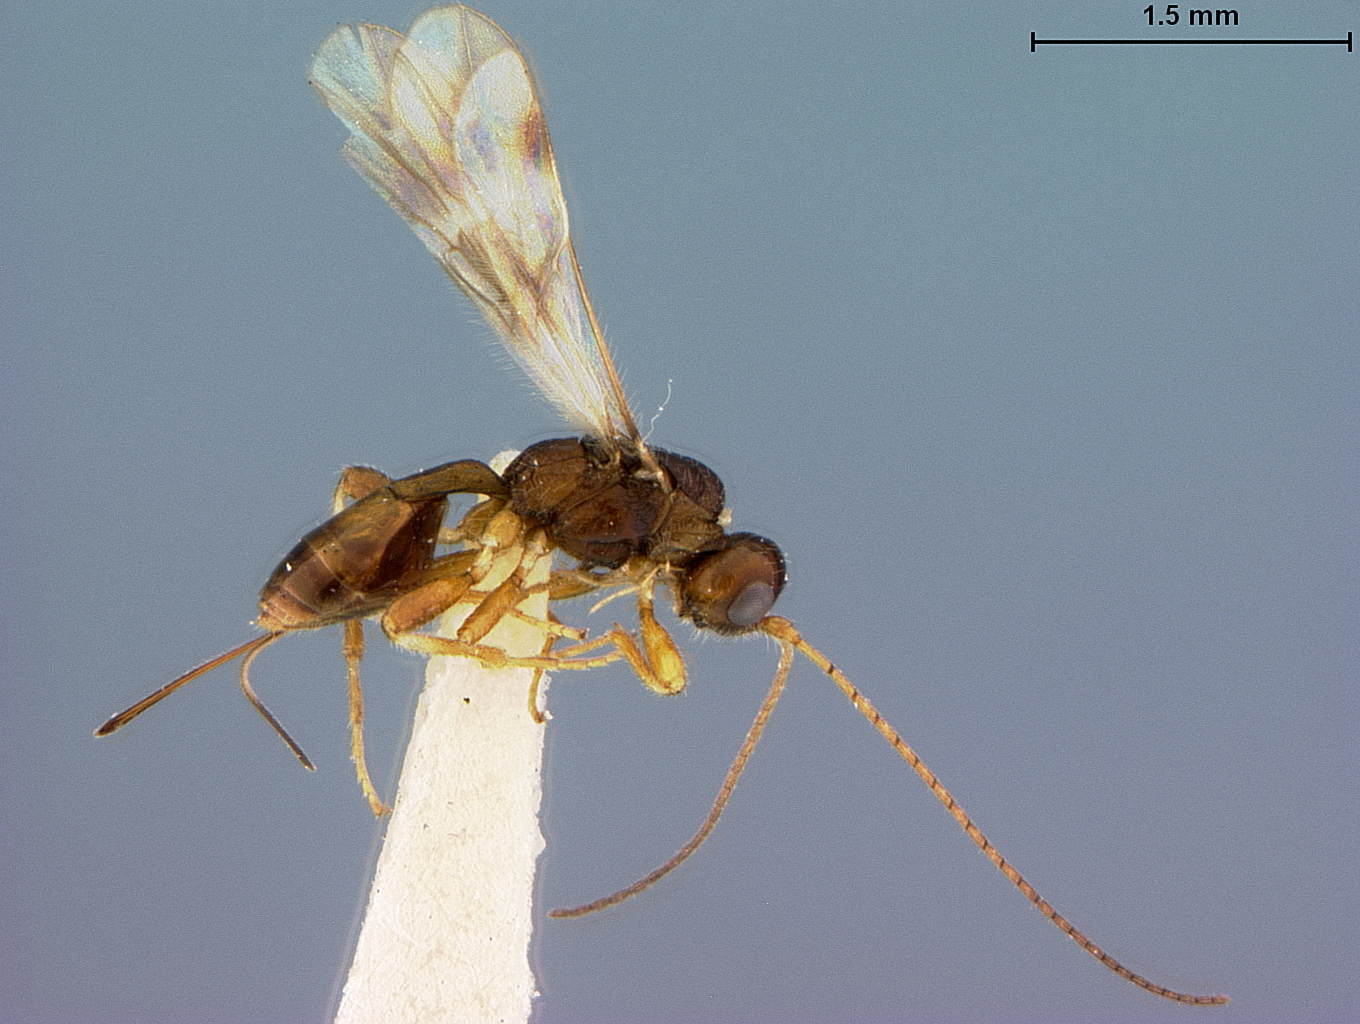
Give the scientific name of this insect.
Spathius aphenges
